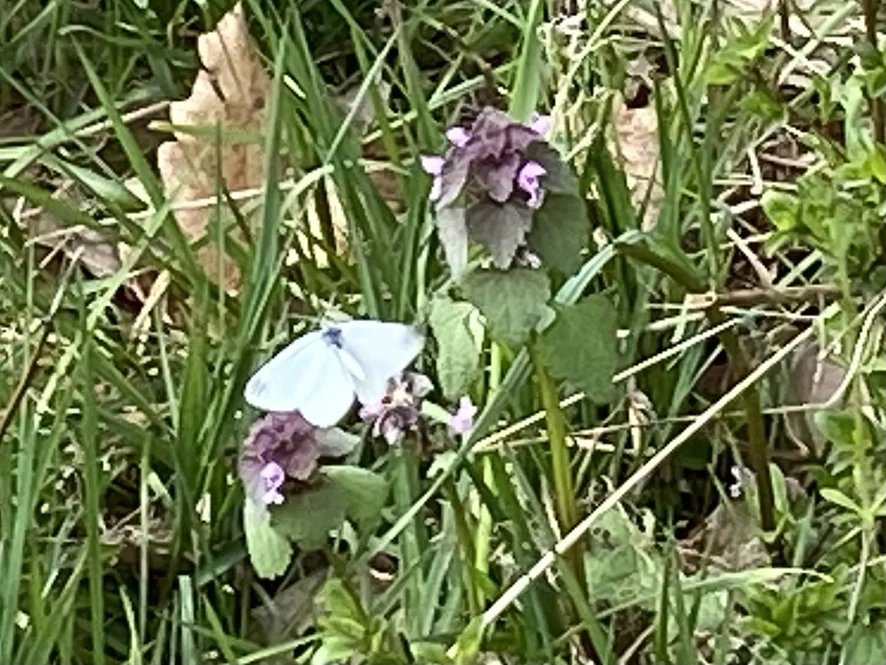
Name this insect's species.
Leptidea sinapis/juvernica
